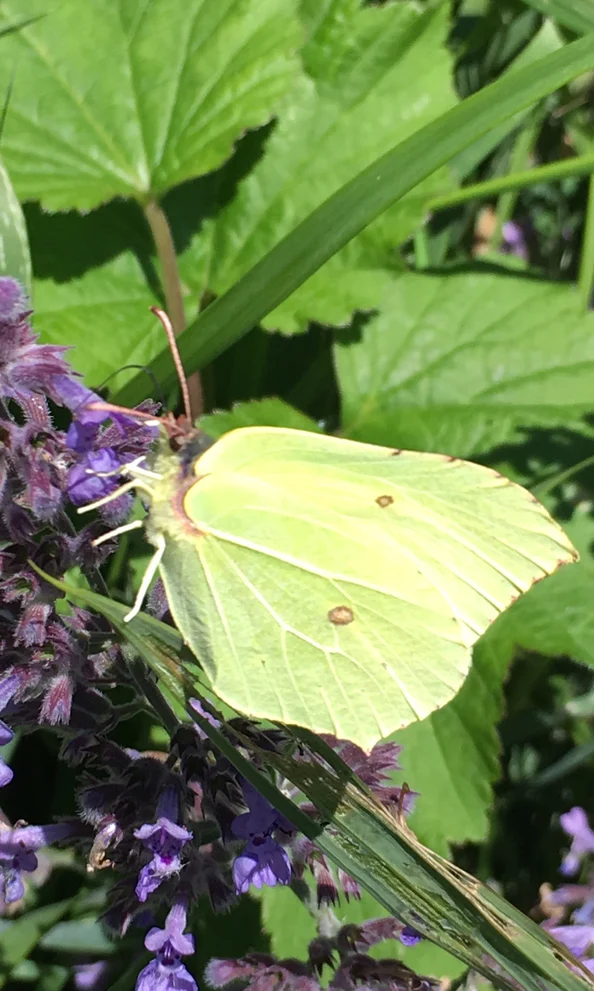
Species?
Gonepteryx rhamni
